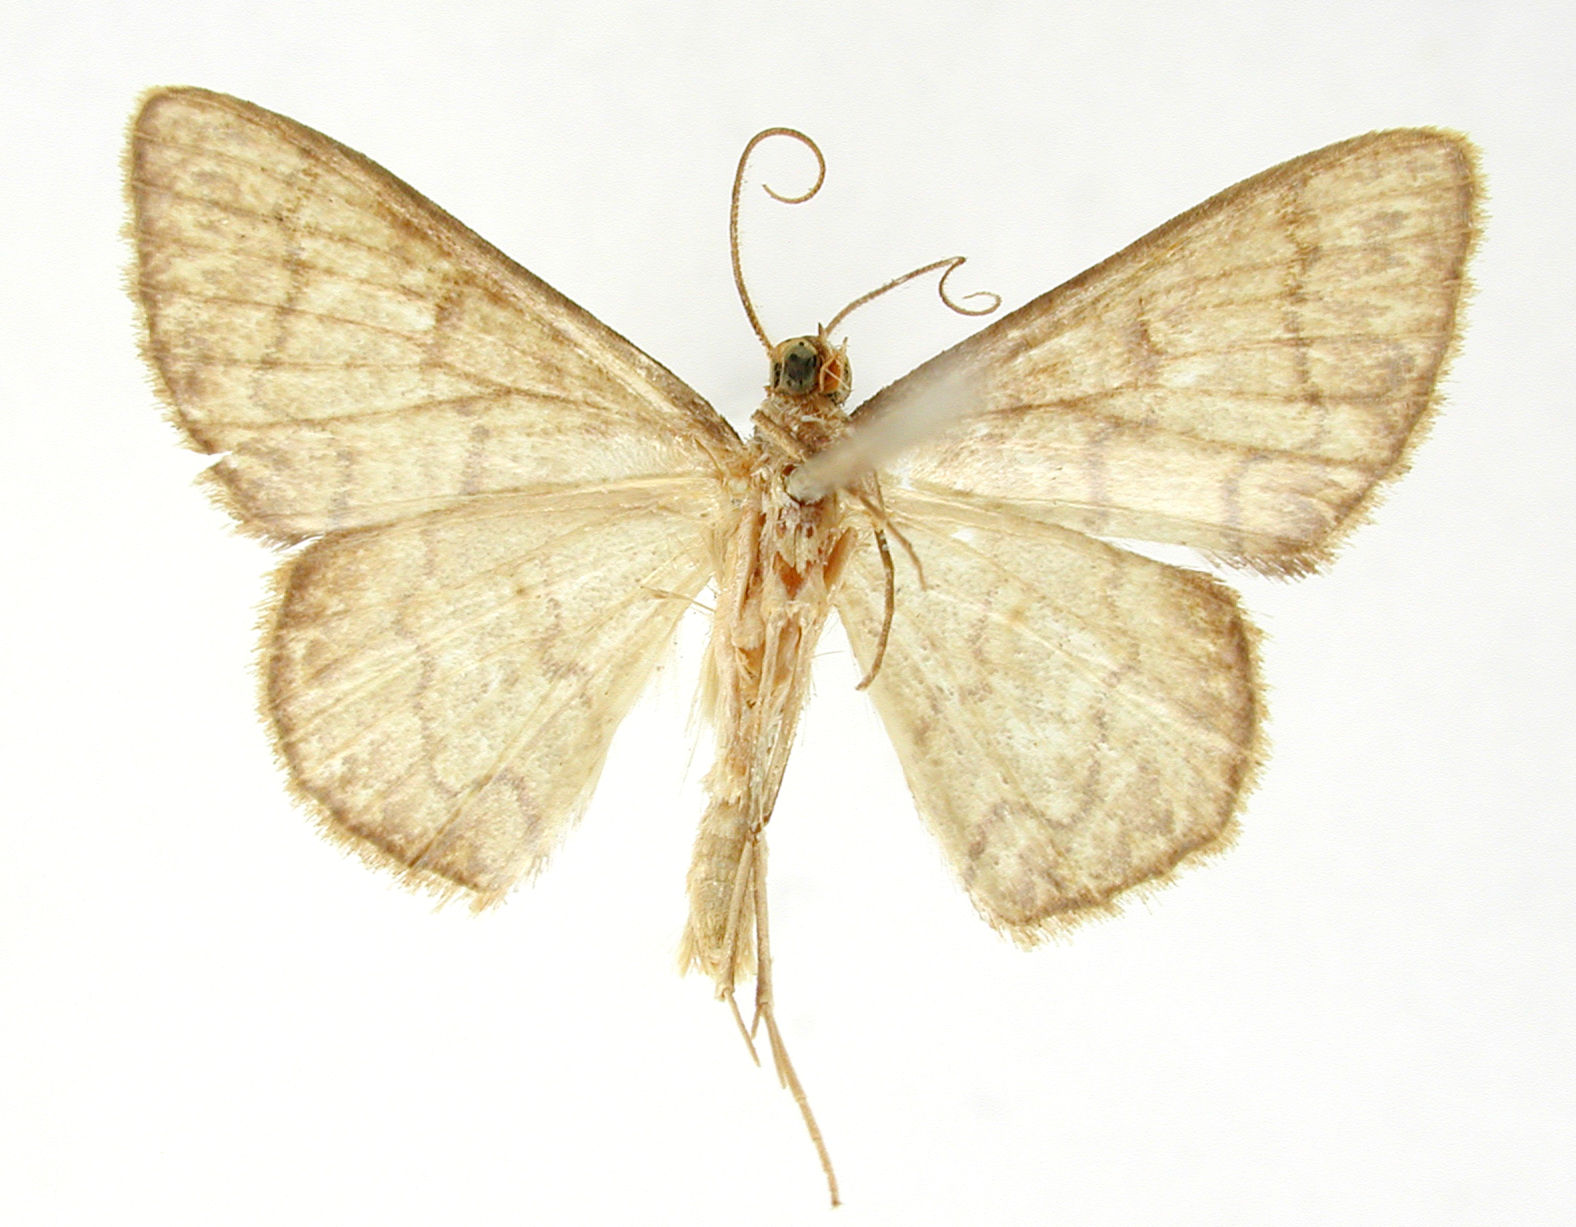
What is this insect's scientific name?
Haemalea fragmentaria
